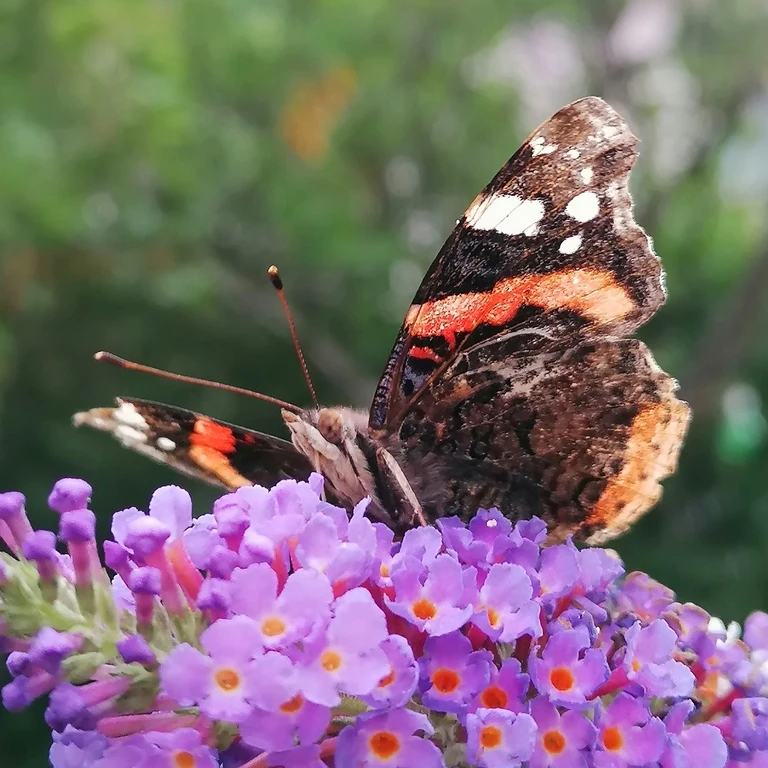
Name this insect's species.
Vanessa atalanta
